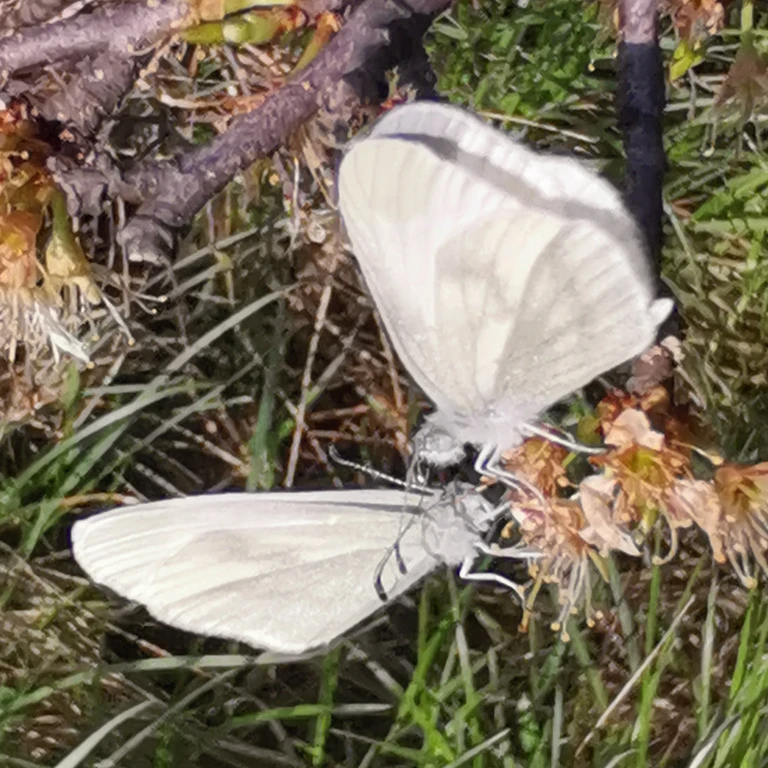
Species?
Leptidea sinapis/juvernica
